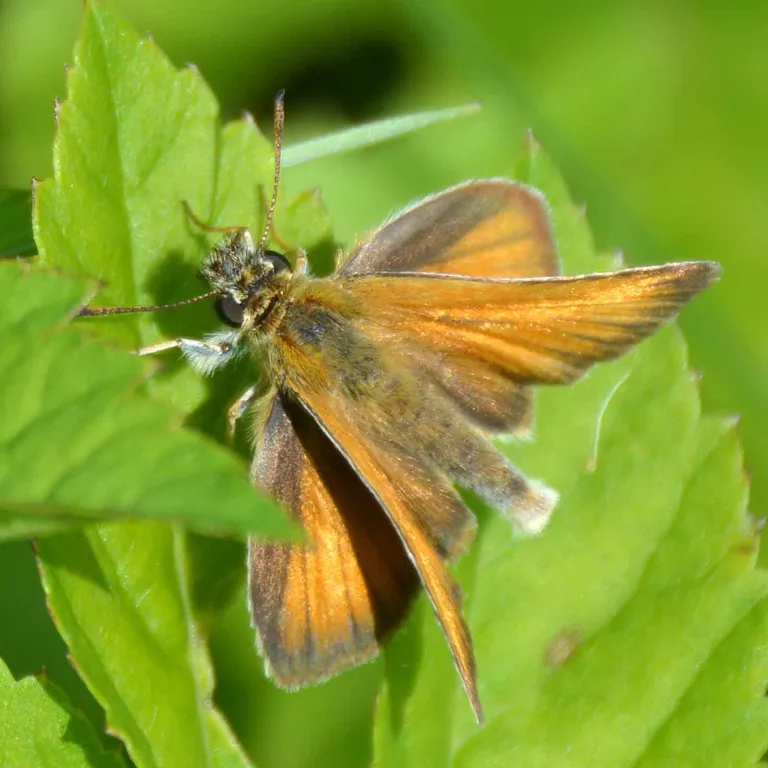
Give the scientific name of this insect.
Thymelicus lineola
